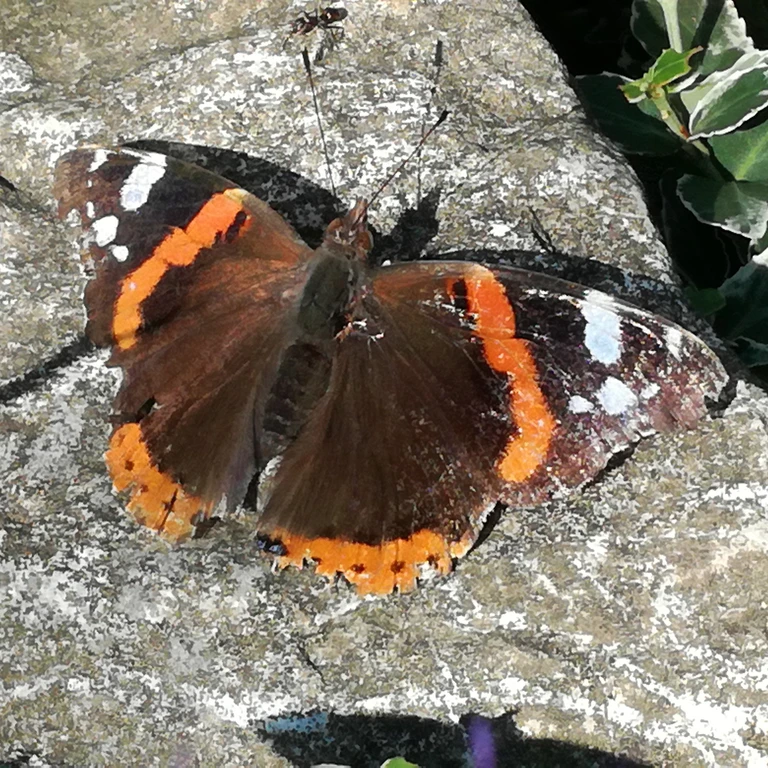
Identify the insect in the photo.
Vanessa atalanta
